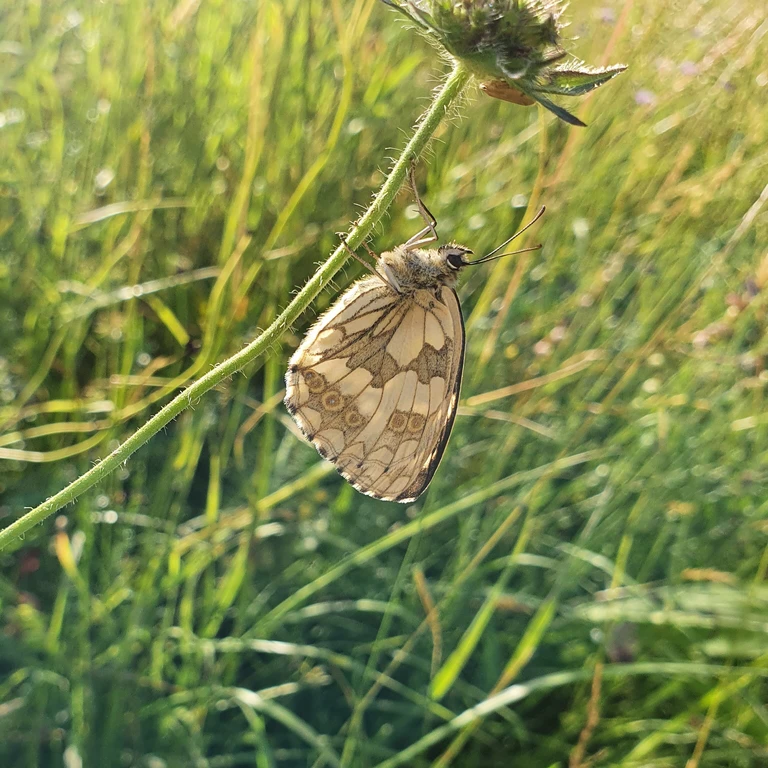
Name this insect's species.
Melanargia galathea
